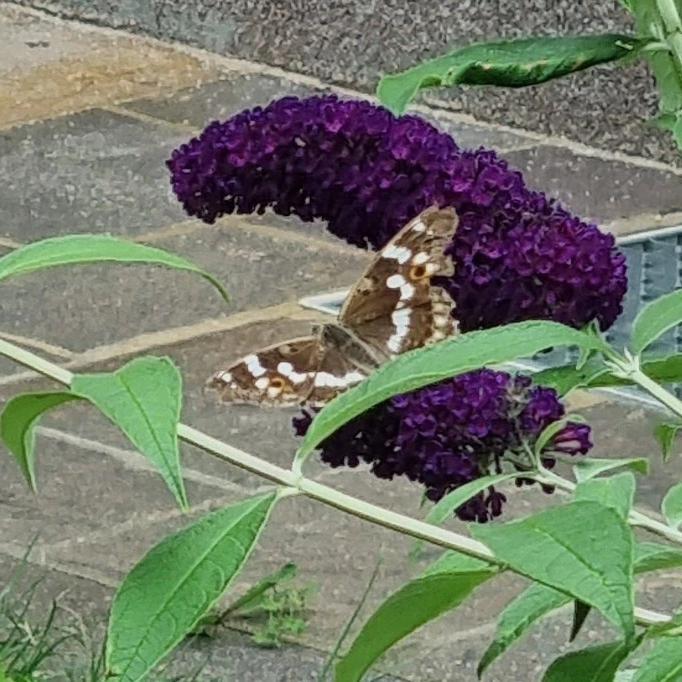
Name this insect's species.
Apatura ilia
